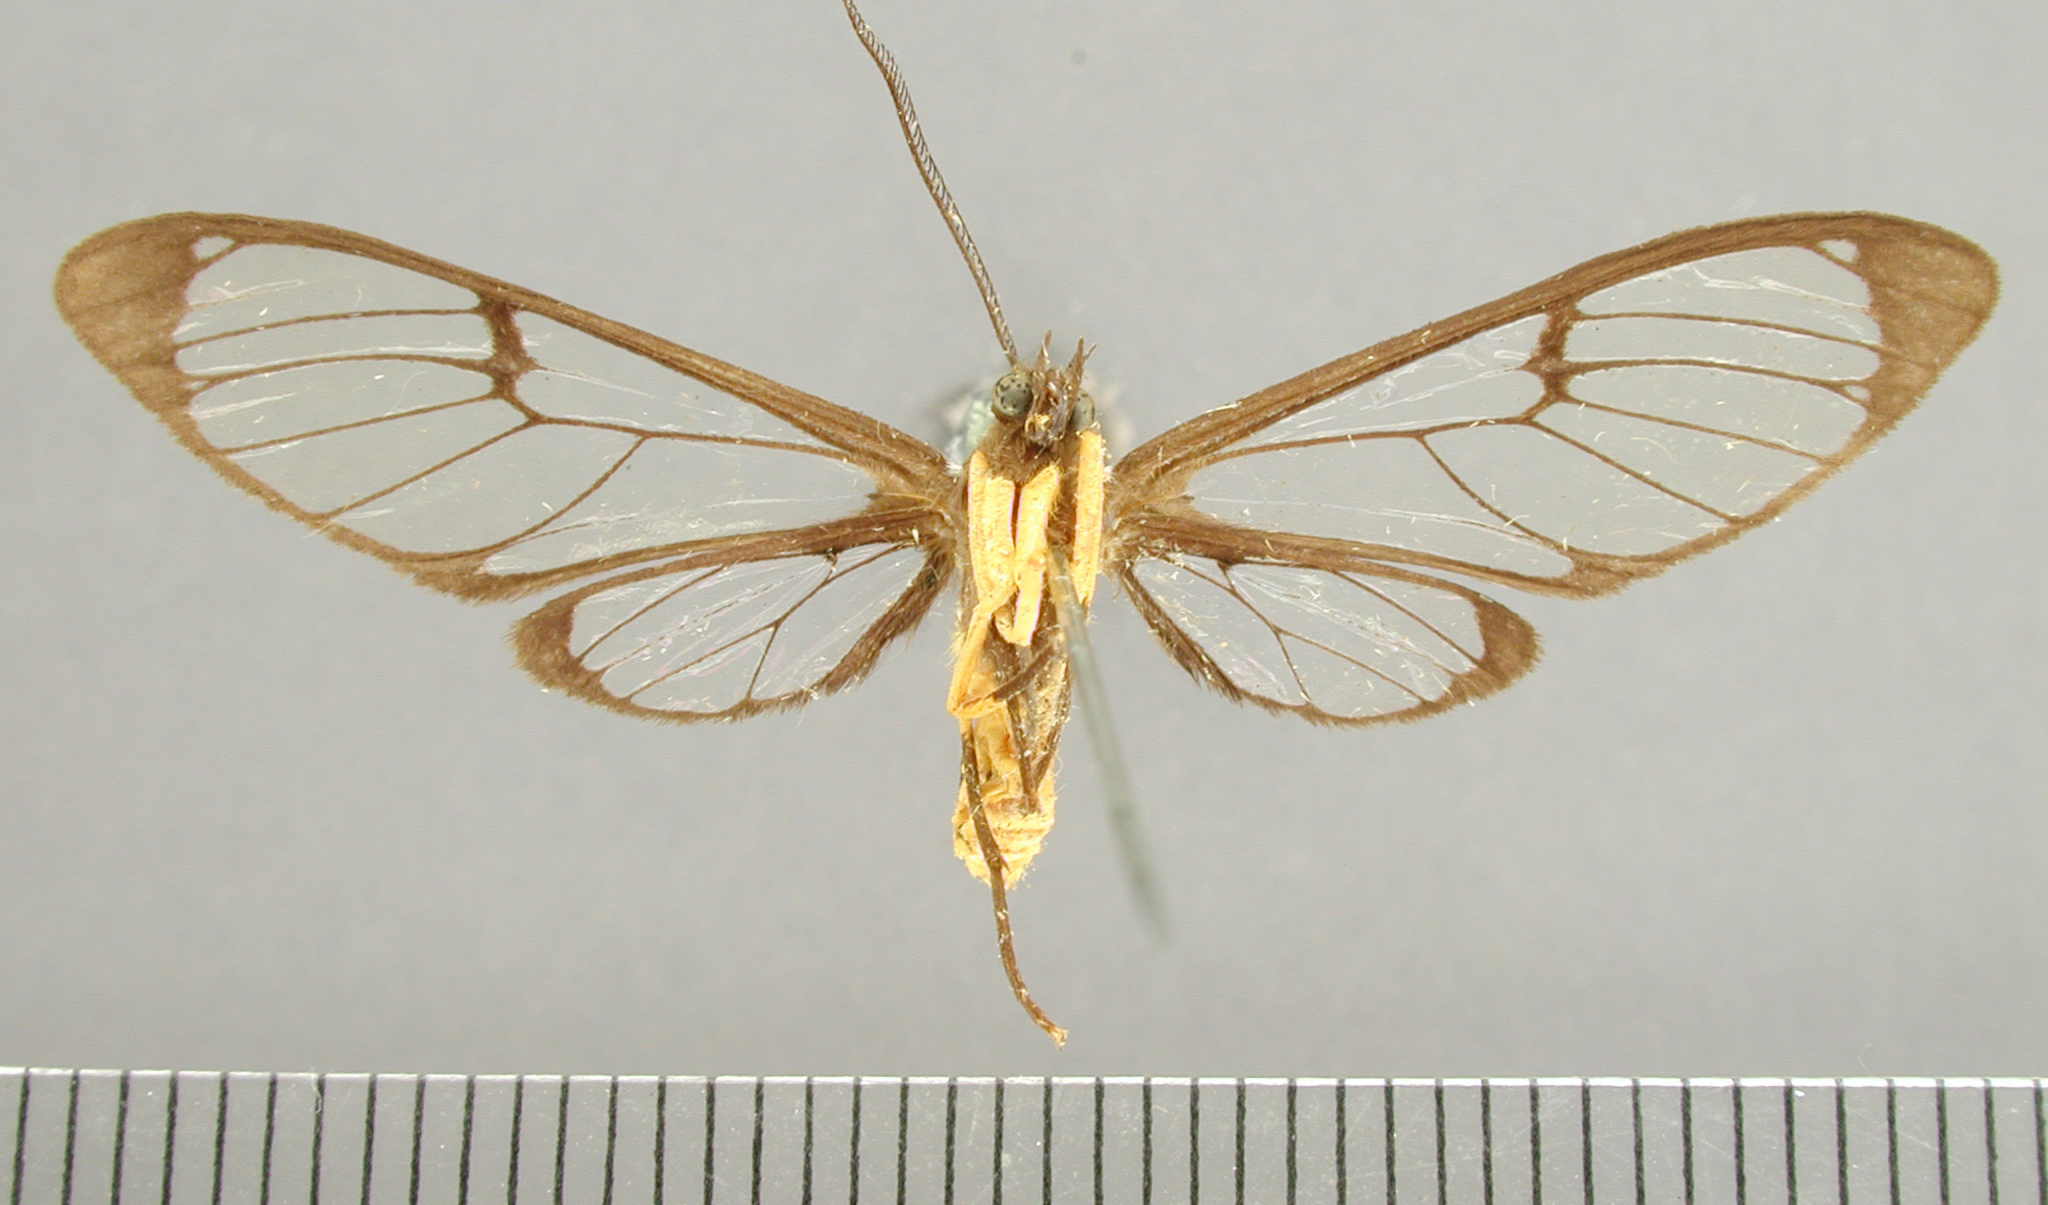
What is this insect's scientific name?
Mesothen montana
